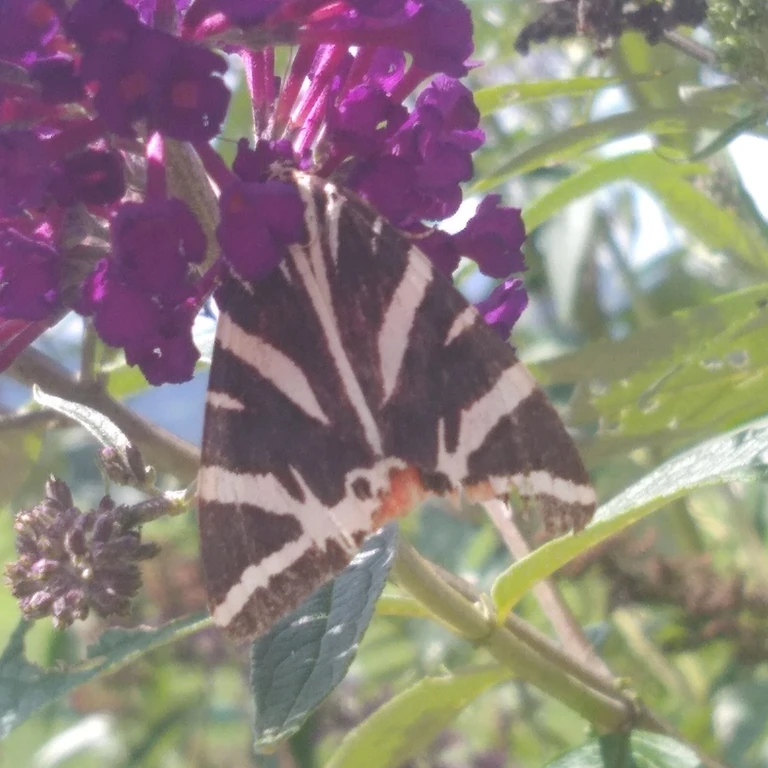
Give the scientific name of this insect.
Euplagia quadripunctaria
